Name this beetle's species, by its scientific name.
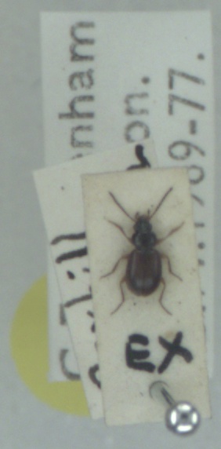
Bembidion clarkei
